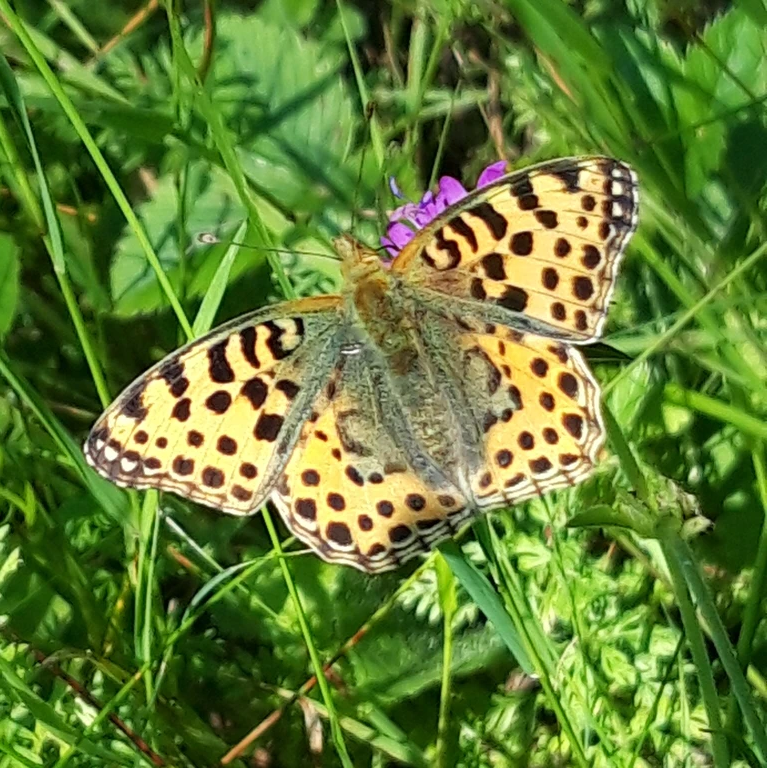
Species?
Issoria lathonia
